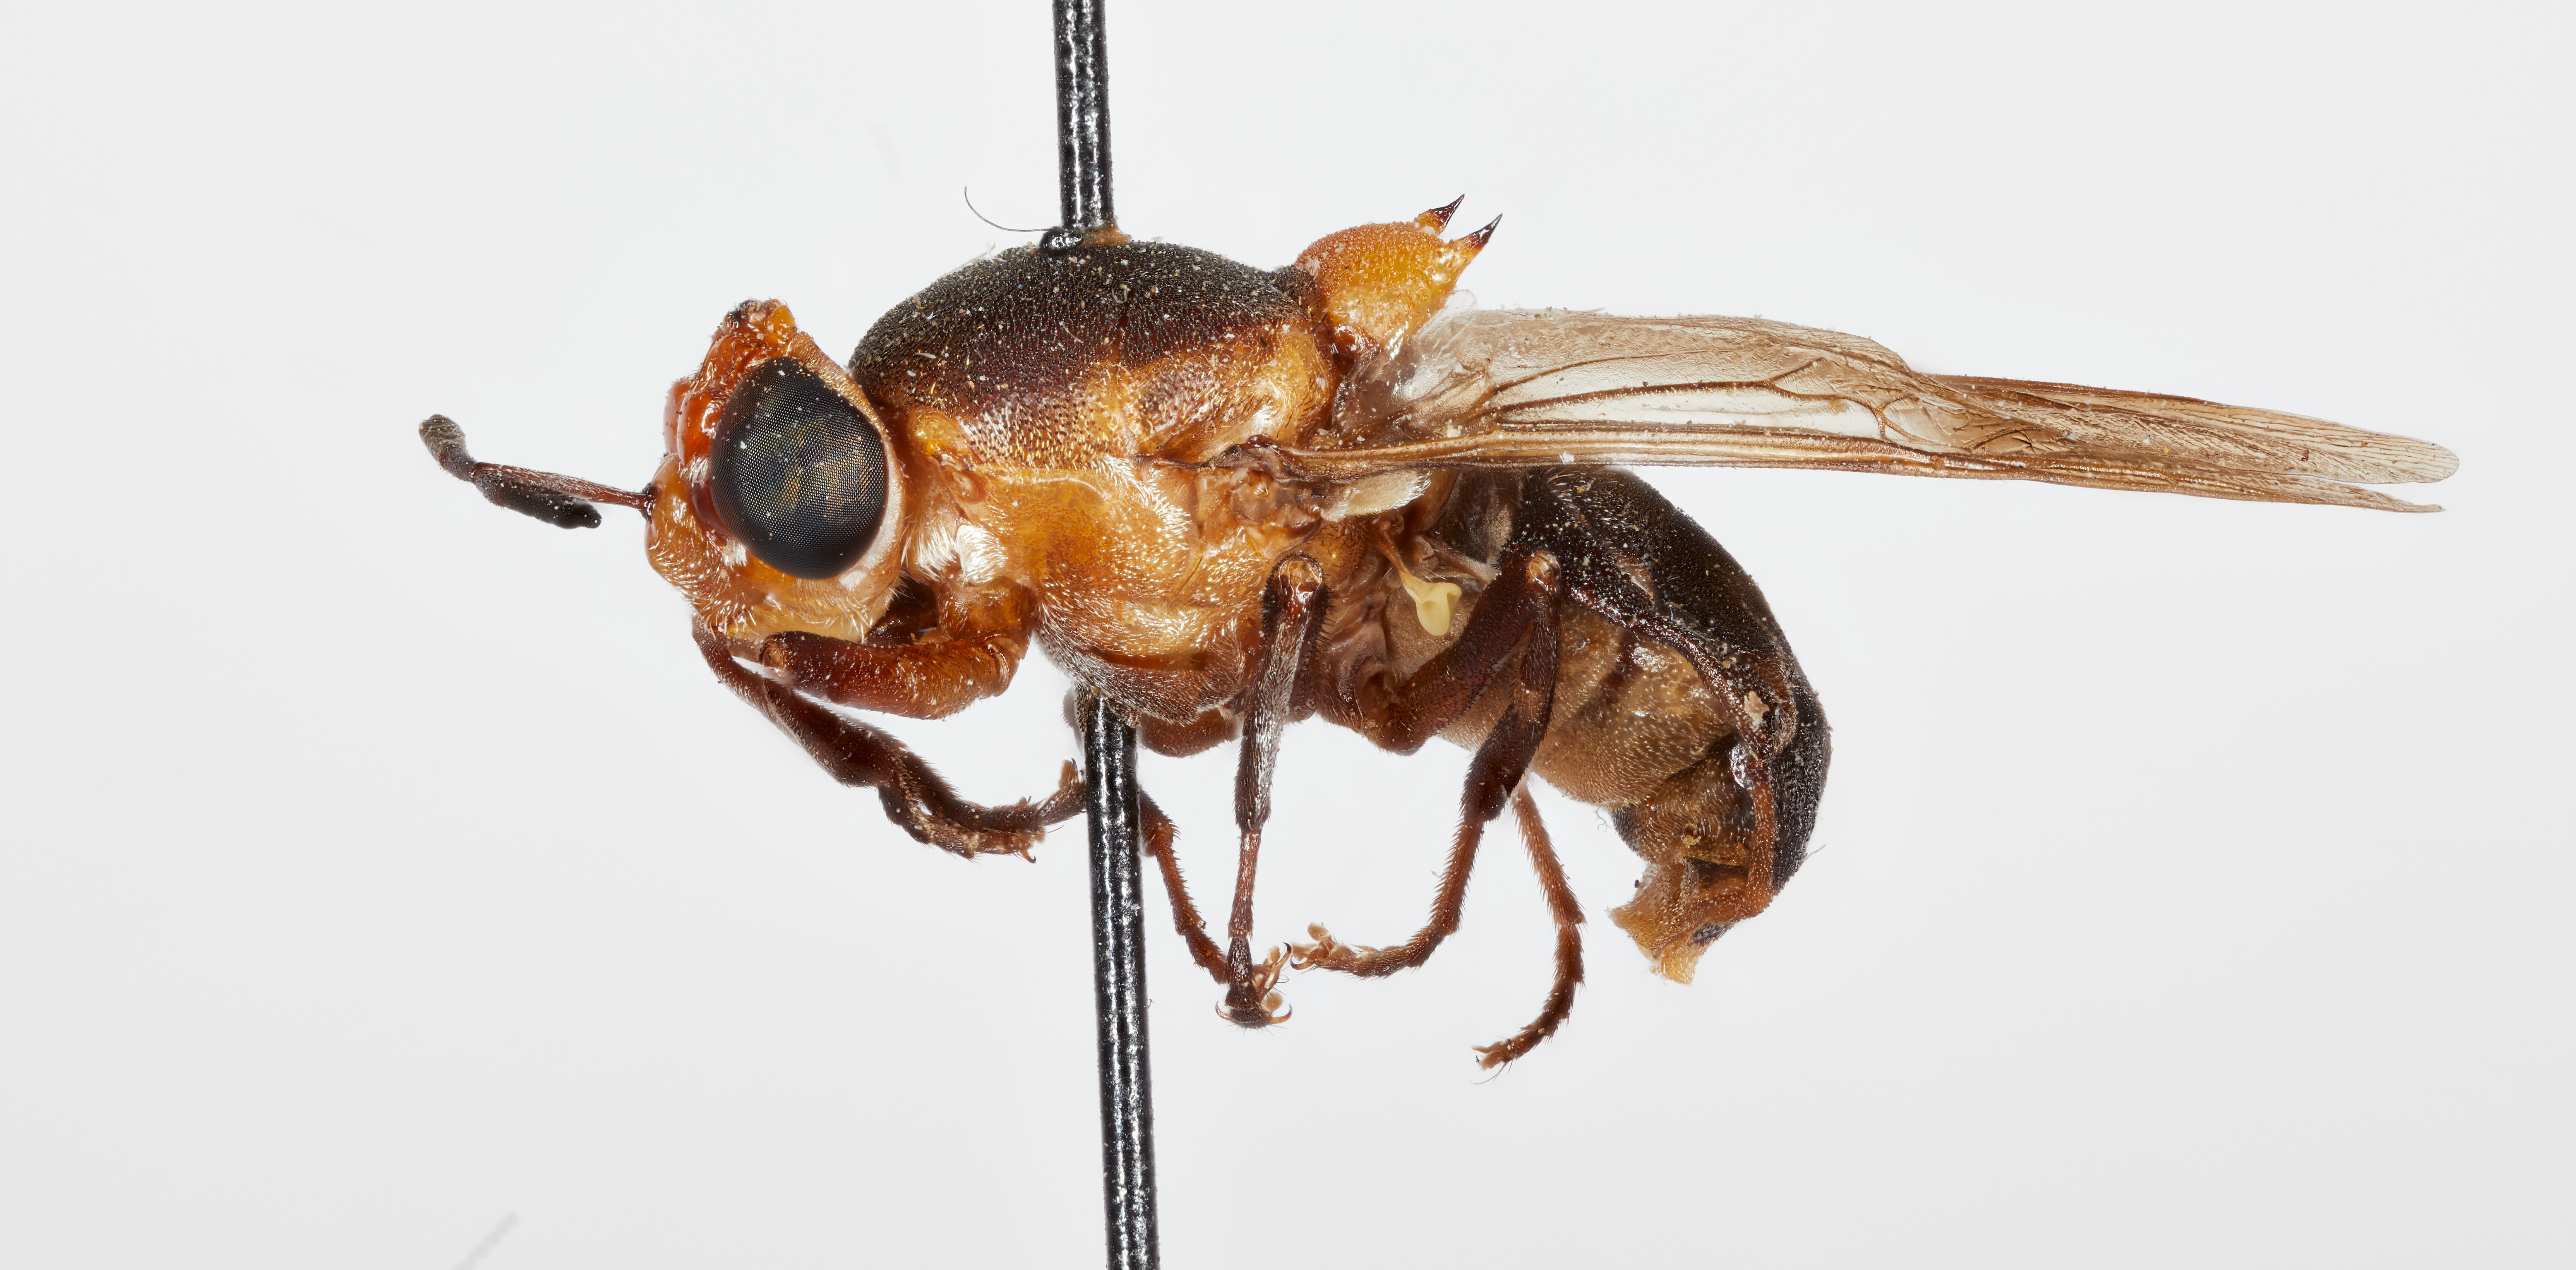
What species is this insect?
Zulumyia expansa
